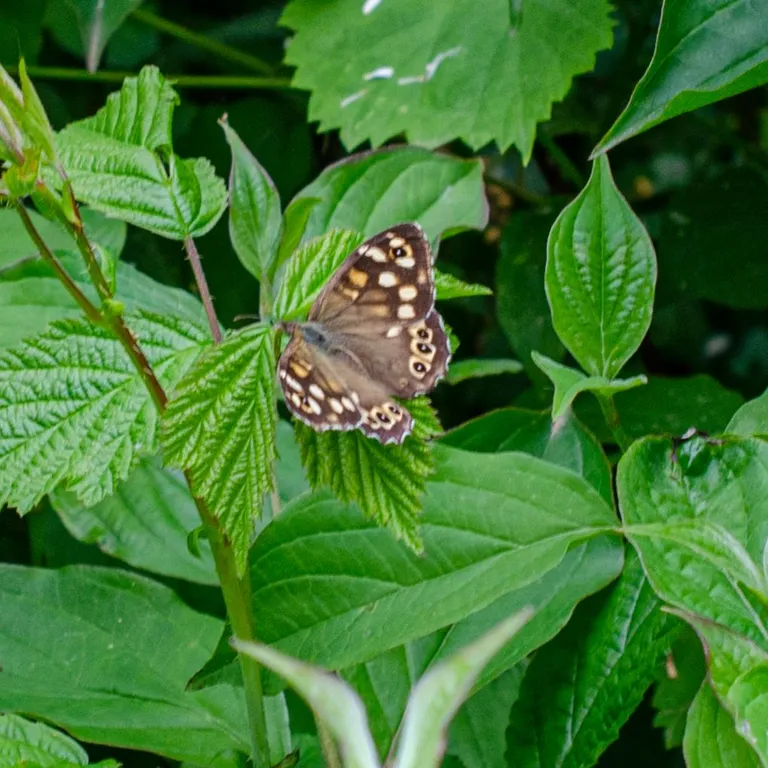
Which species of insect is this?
Pararge aegeria
